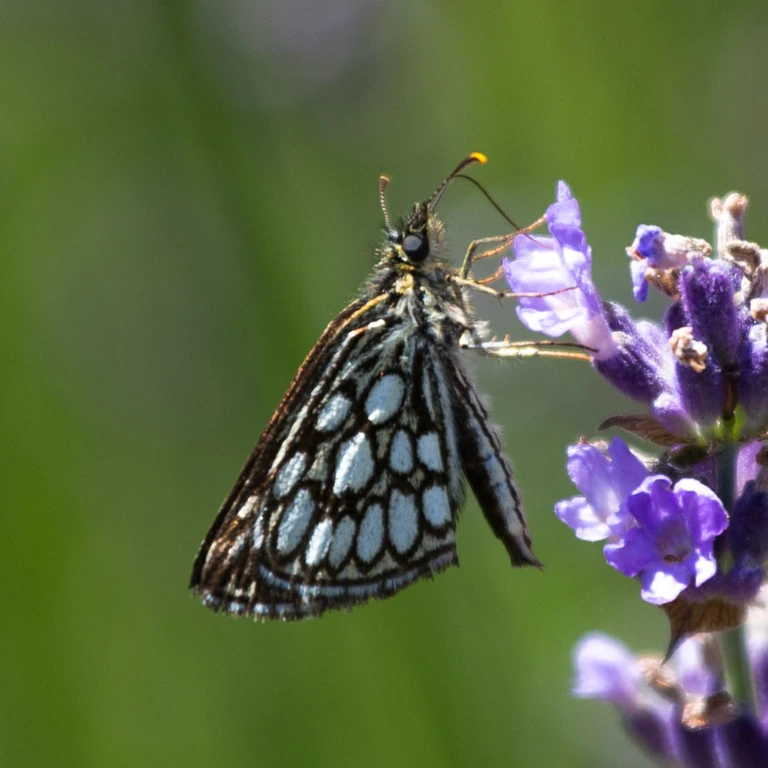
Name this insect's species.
Heteropterus morpheus
